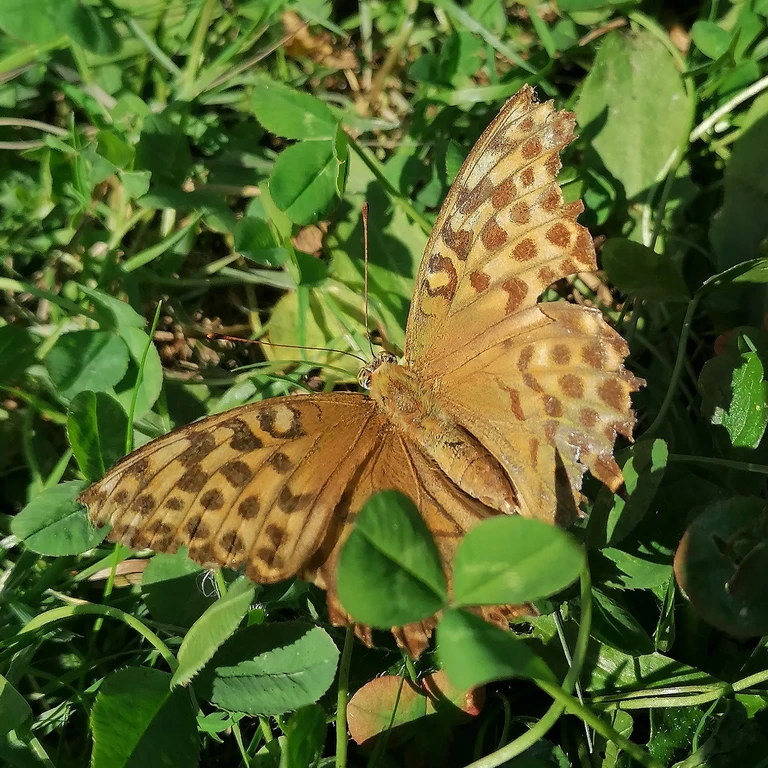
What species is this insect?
Argynnis paphia
